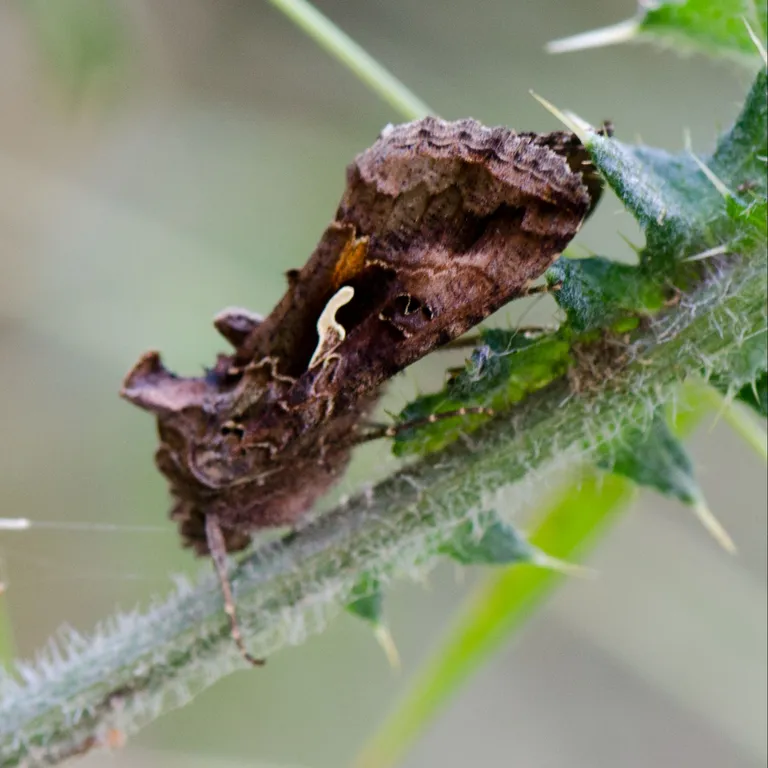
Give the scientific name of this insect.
Autographa gamma
